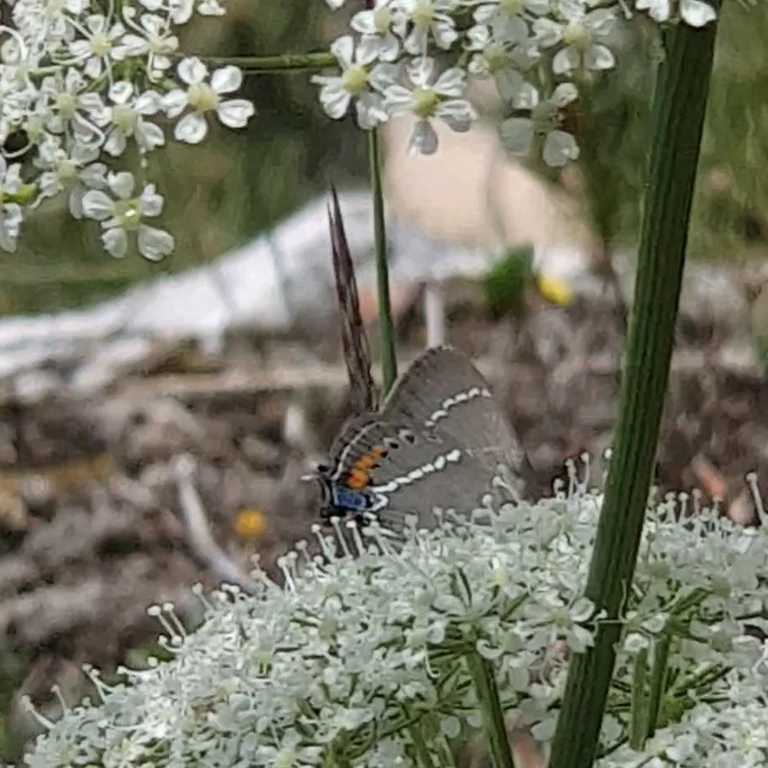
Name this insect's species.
Satyrium spini (also Tuttiola spini)
